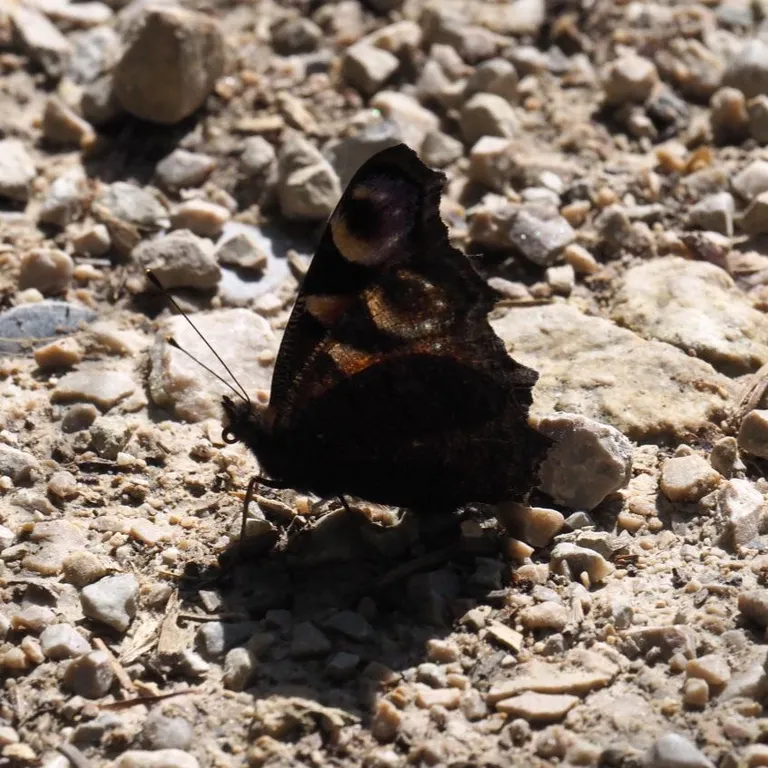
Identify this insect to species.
Aglais io
